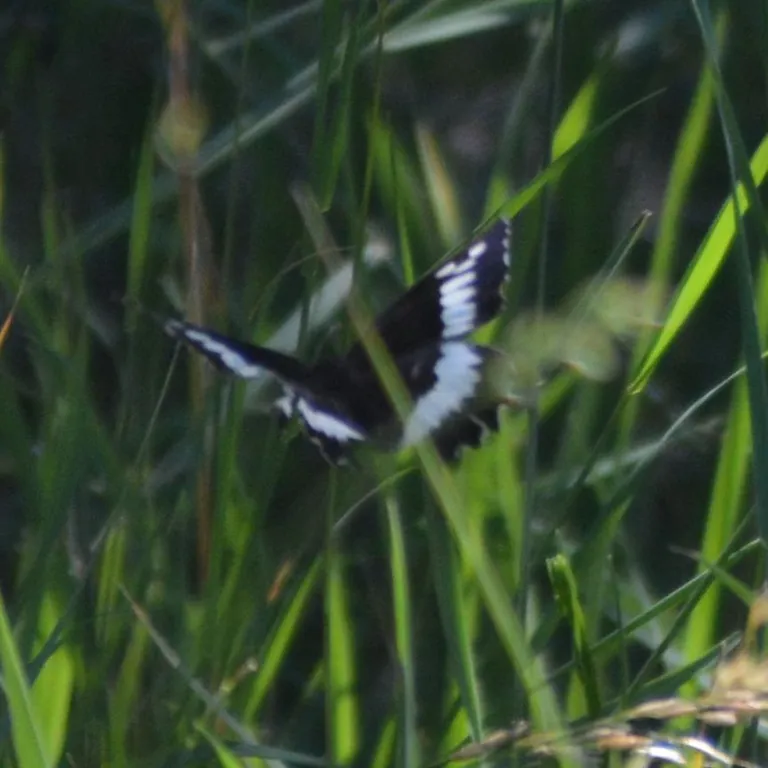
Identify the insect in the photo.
Brintesia circe
